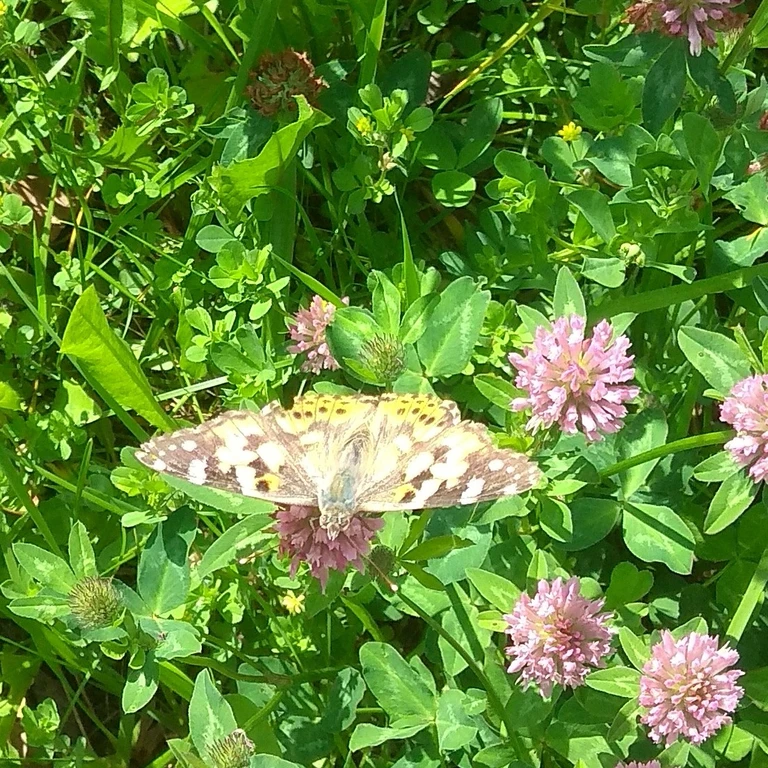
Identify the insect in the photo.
Vanessa cardui
